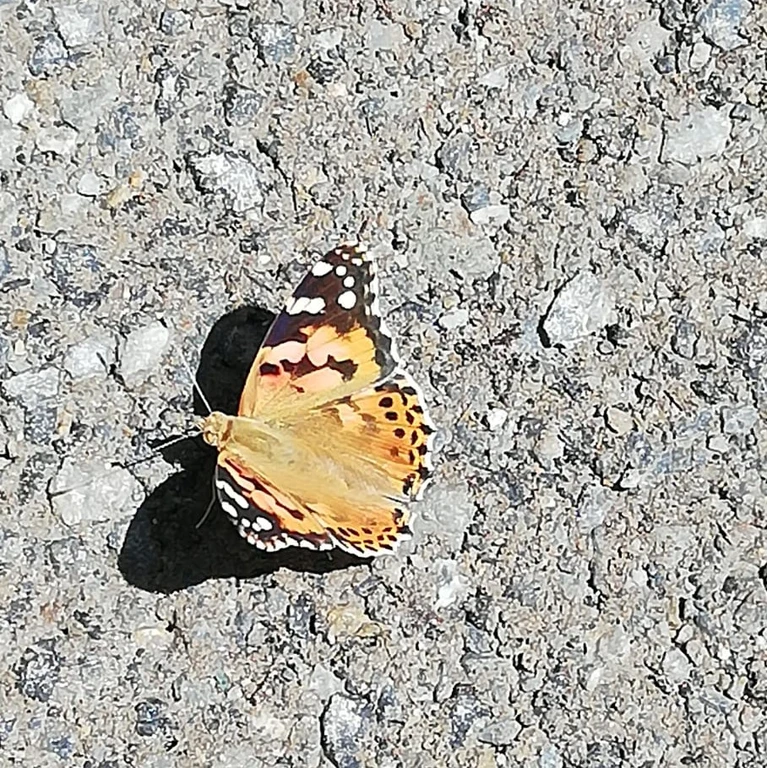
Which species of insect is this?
Vanessa cardui
